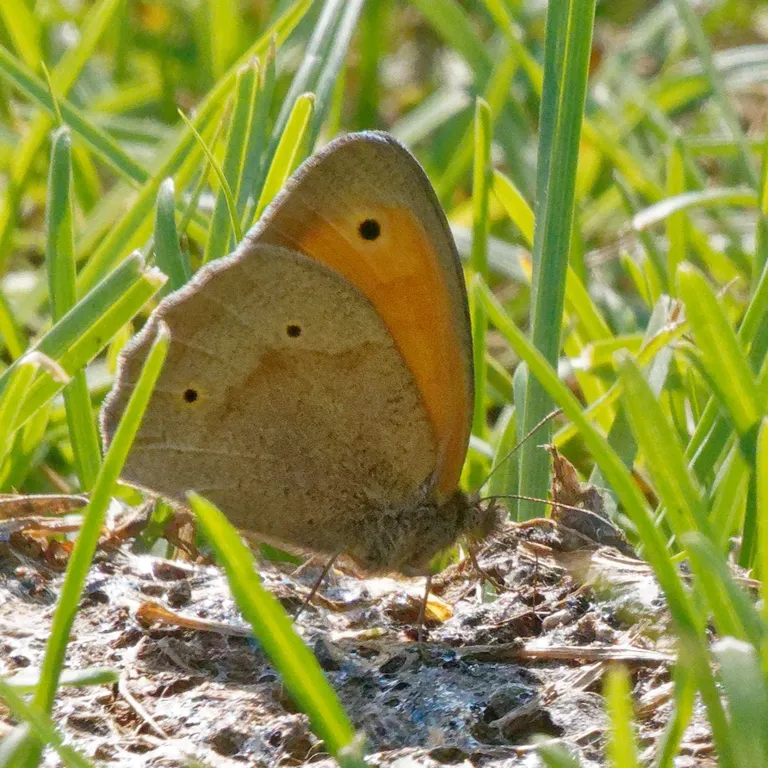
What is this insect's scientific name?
Maniola jurtina
